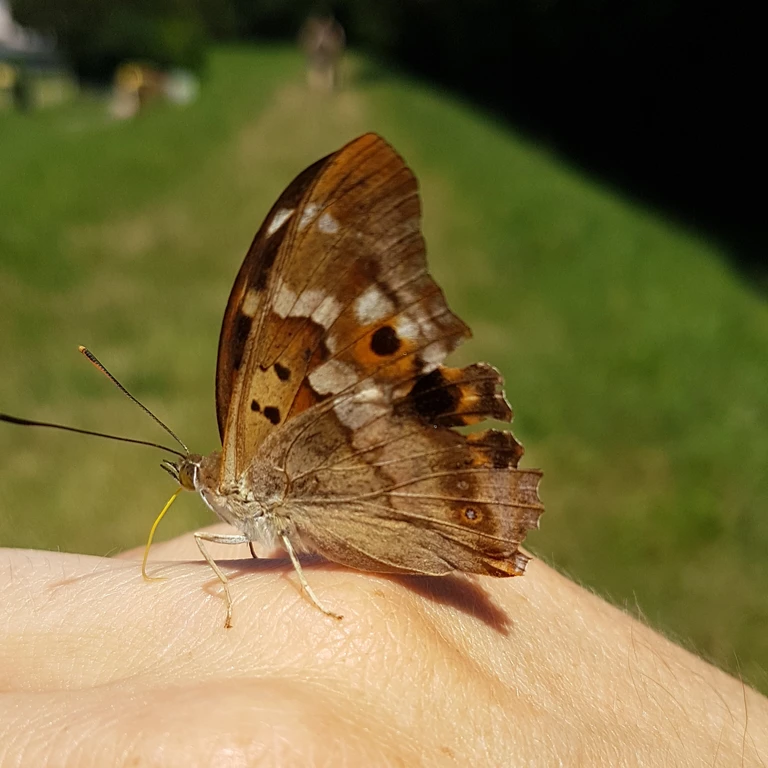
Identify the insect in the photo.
Apatura ilia
